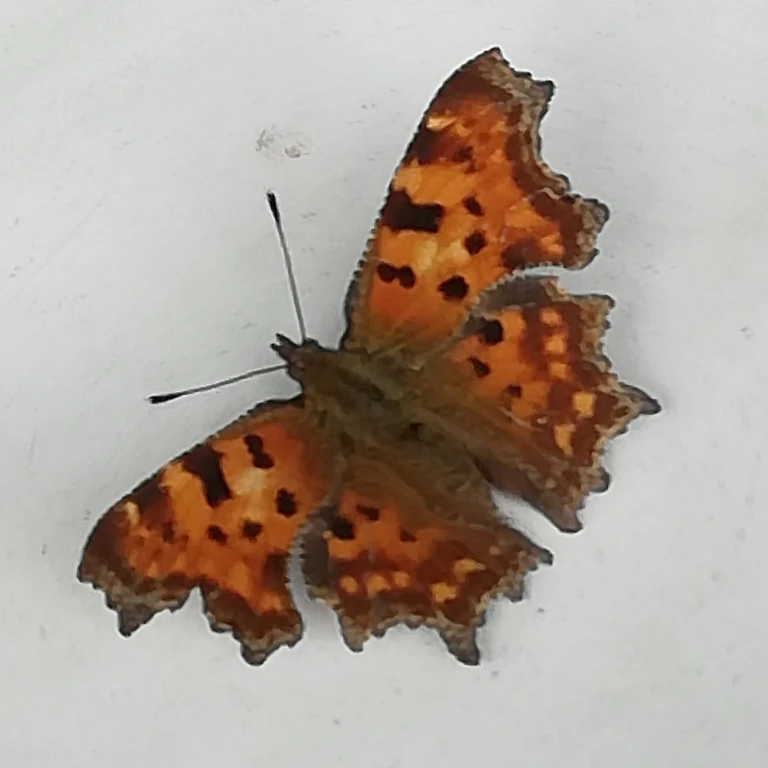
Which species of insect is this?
Polygonia c-album
